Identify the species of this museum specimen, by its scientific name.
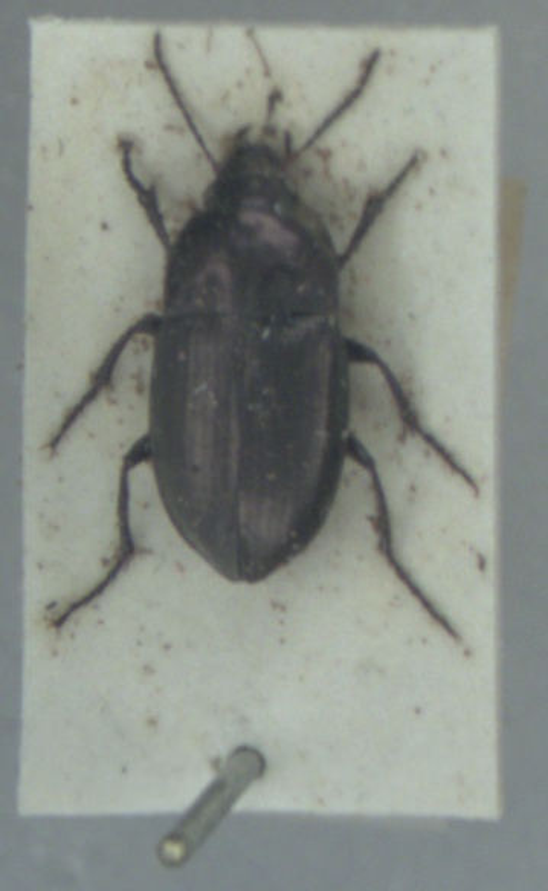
Amara spreta
